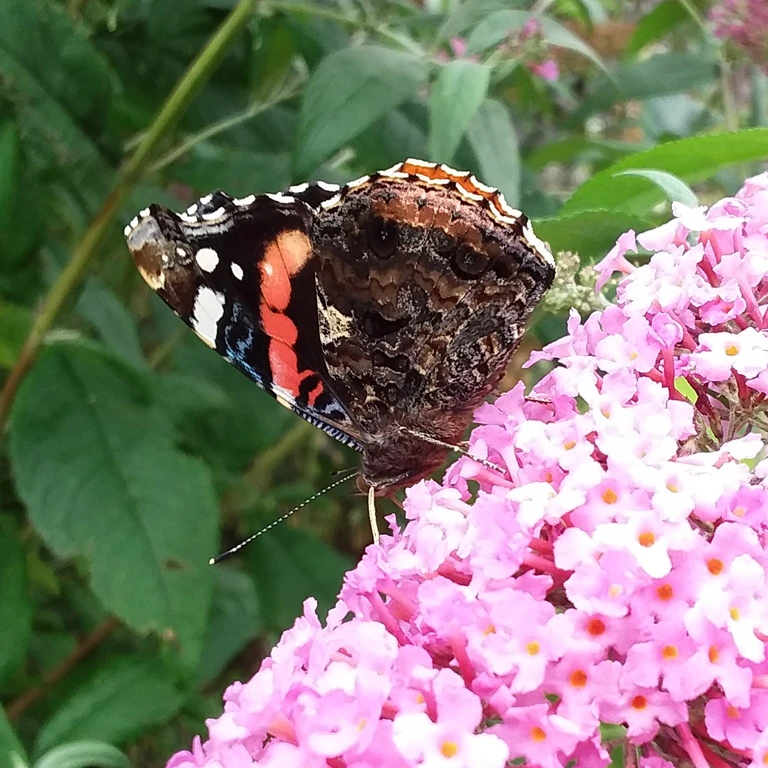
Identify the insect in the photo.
Vanessa atalanta
